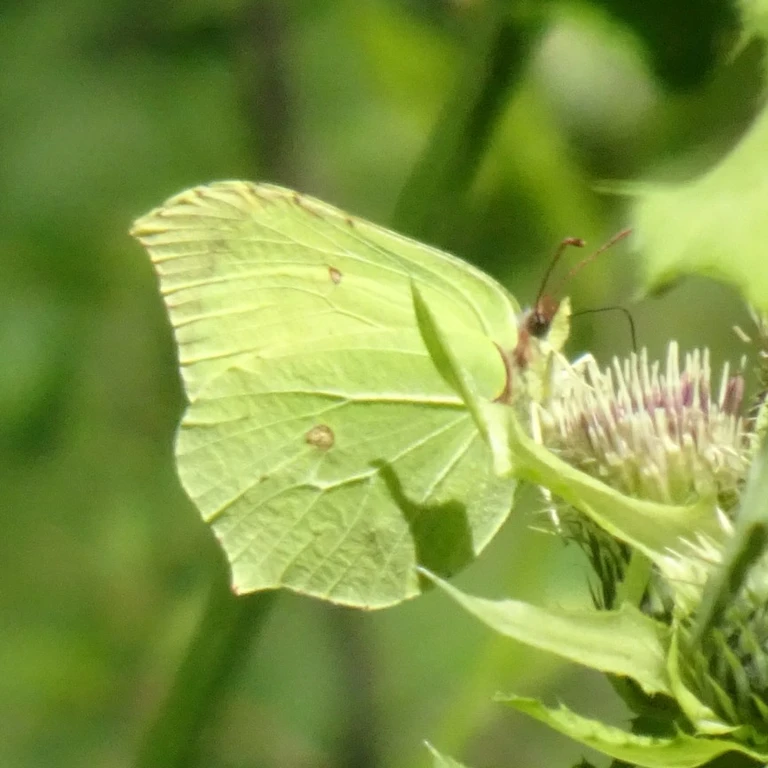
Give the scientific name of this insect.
Gonepteryx rhamni
